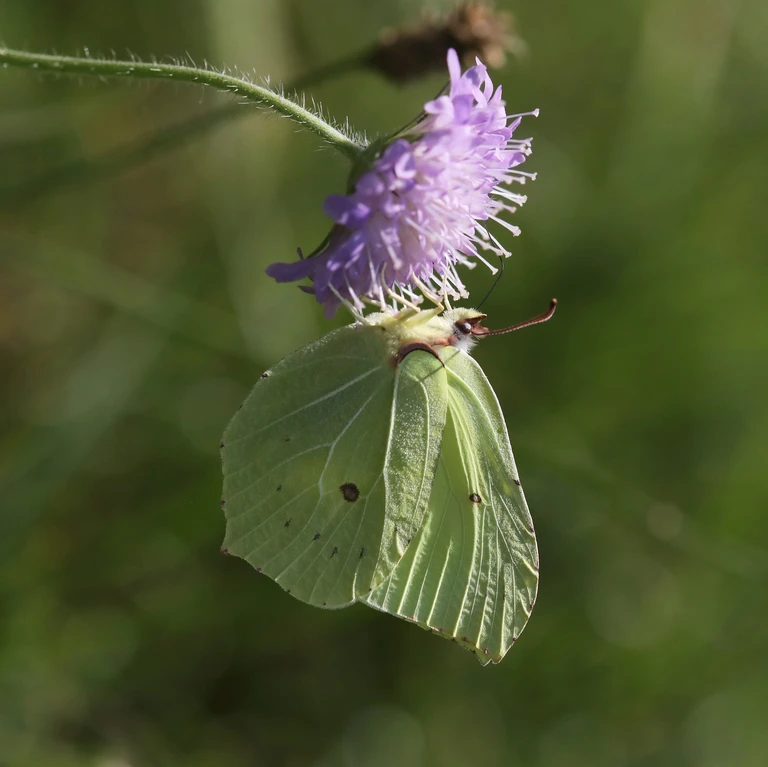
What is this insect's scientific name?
Gonepteryx rhamni
